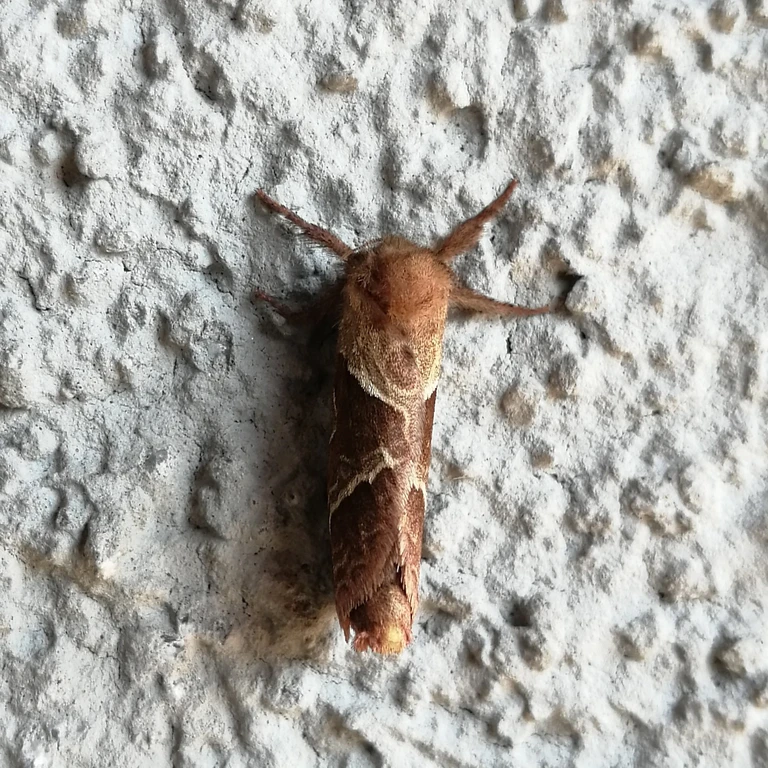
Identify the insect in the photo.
Triodia sylvina
